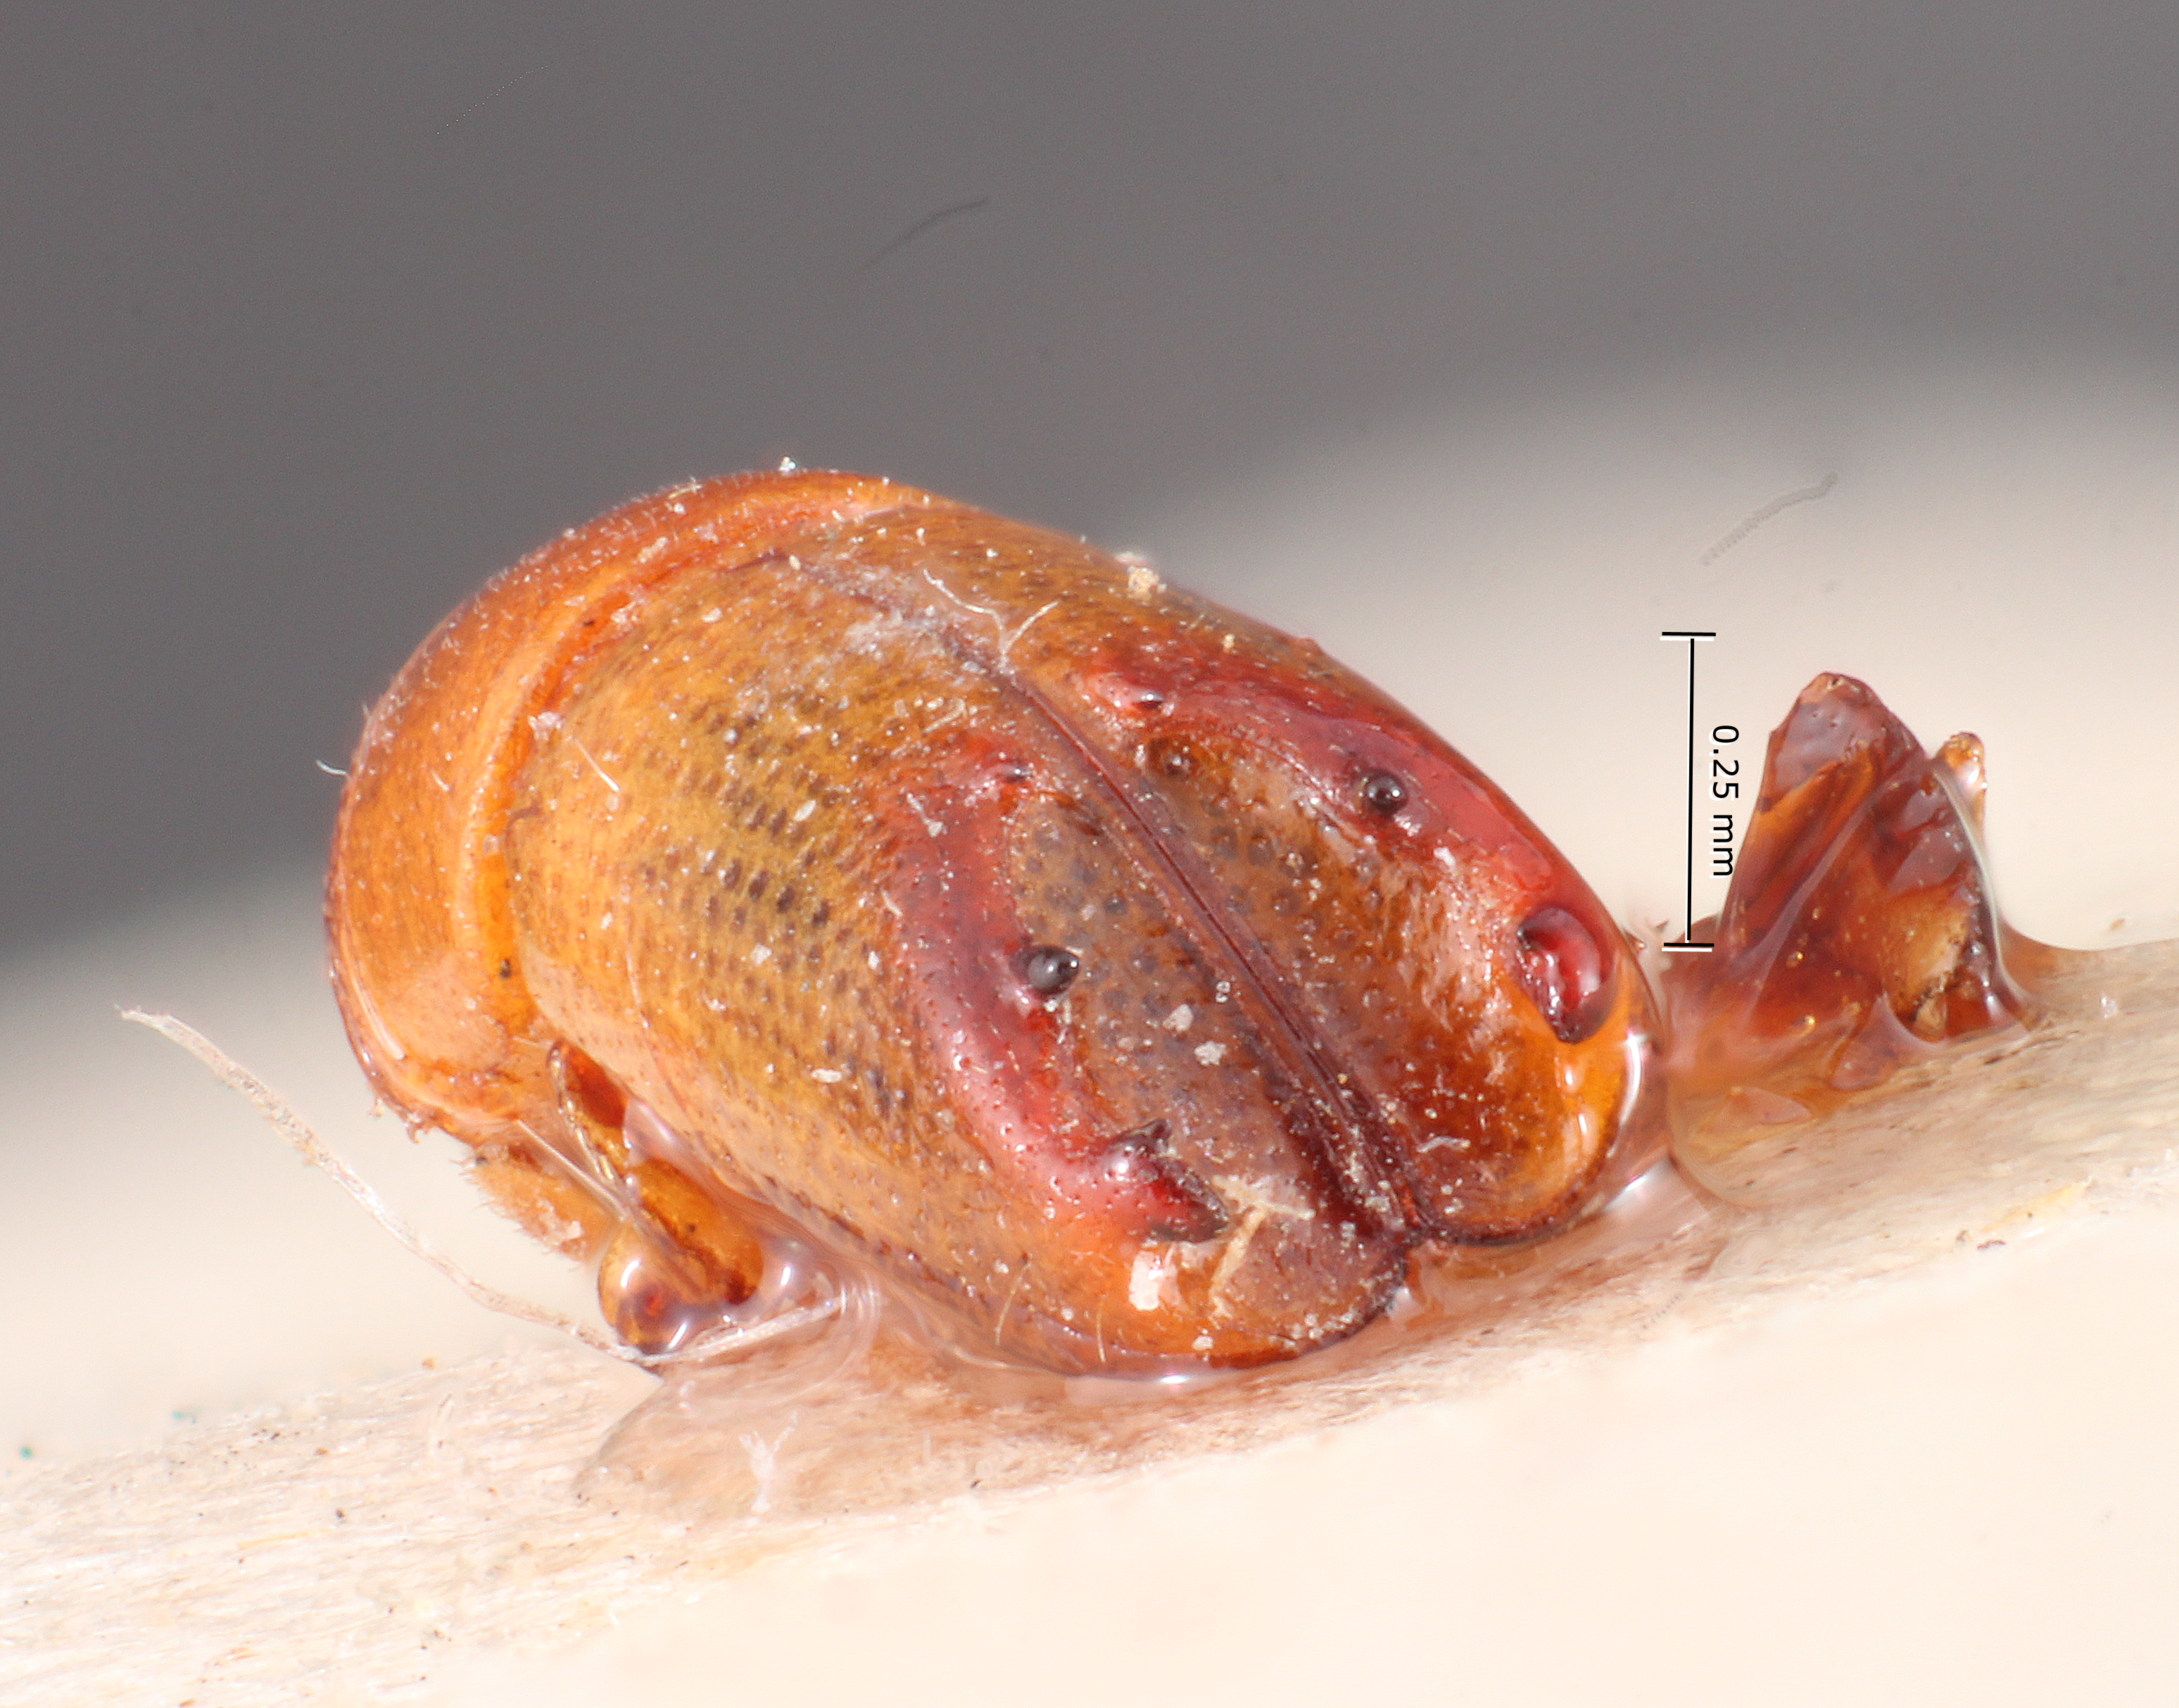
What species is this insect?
Tricolus gracilis
